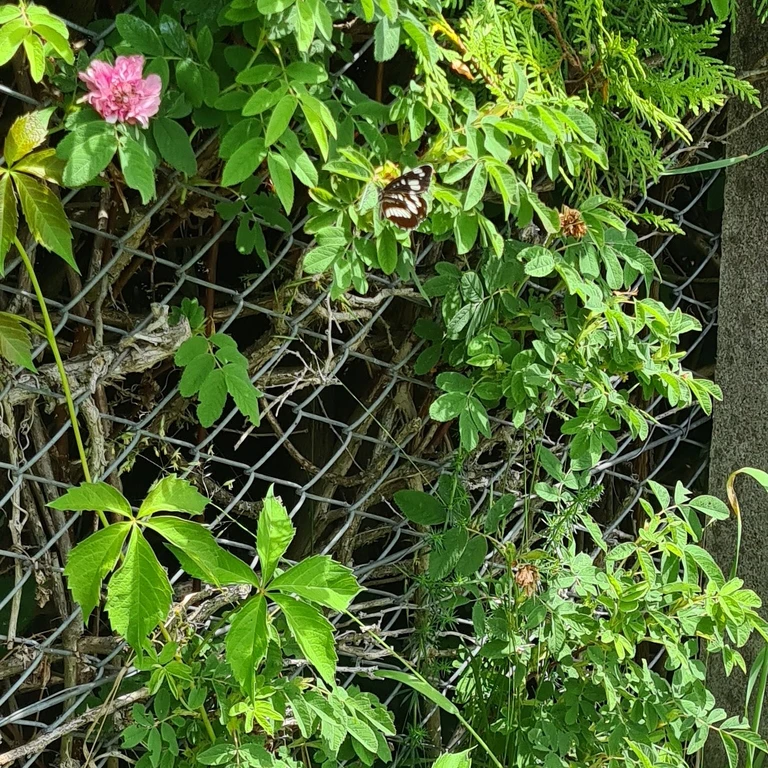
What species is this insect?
Neptis rivularis
